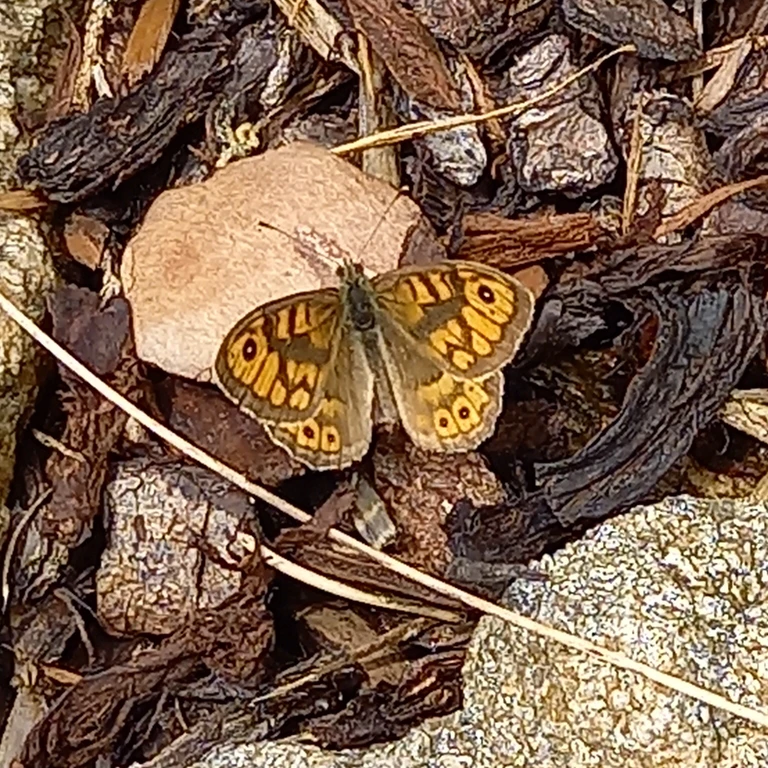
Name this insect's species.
Lasiommata megera (also Pararge megera)
